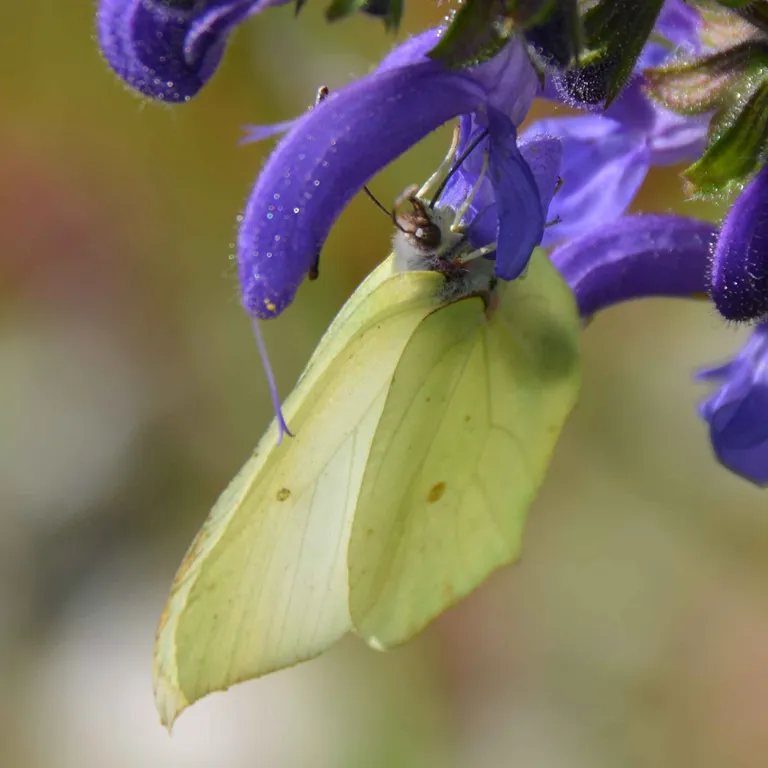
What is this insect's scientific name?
Gonepteryx rhamni
